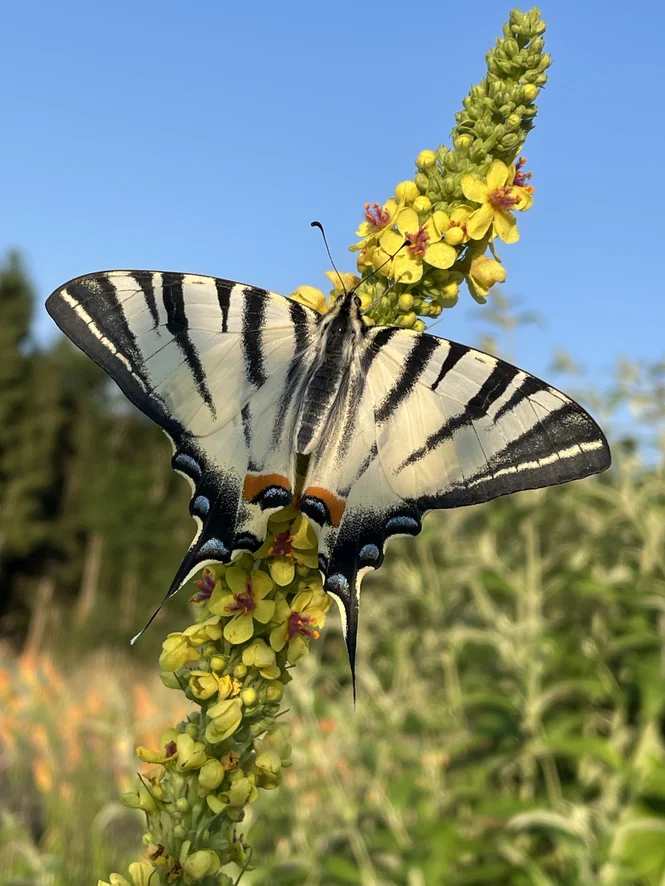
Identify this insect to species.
Iphiclides podalirius
